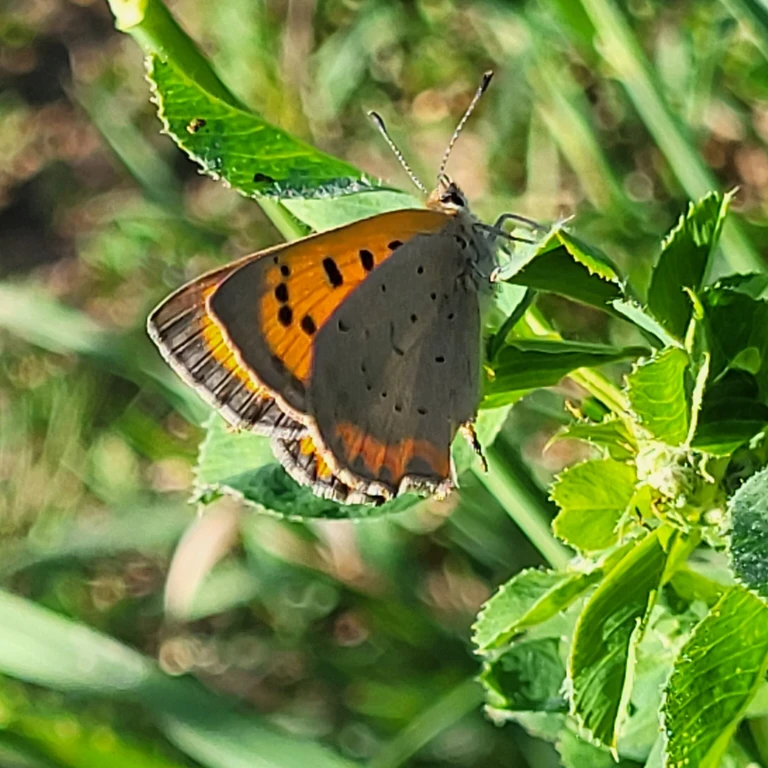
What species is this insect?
Lycaena phlaeas
